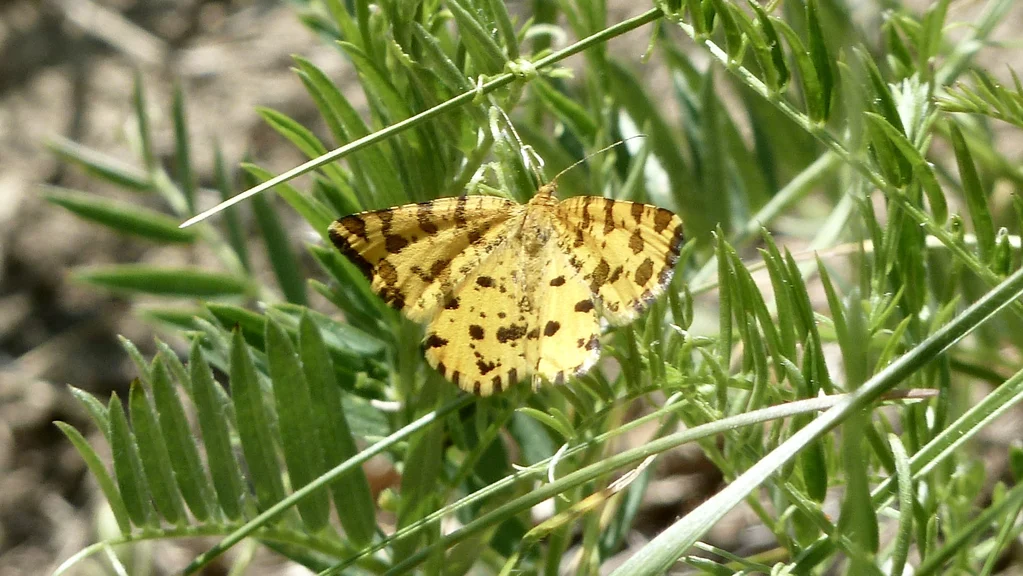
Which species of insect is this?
Pseudopanthera macularia
